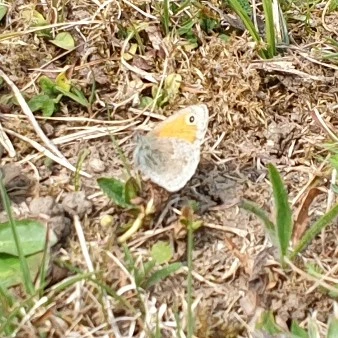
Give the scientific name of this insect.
Coenonympha pamphilus
